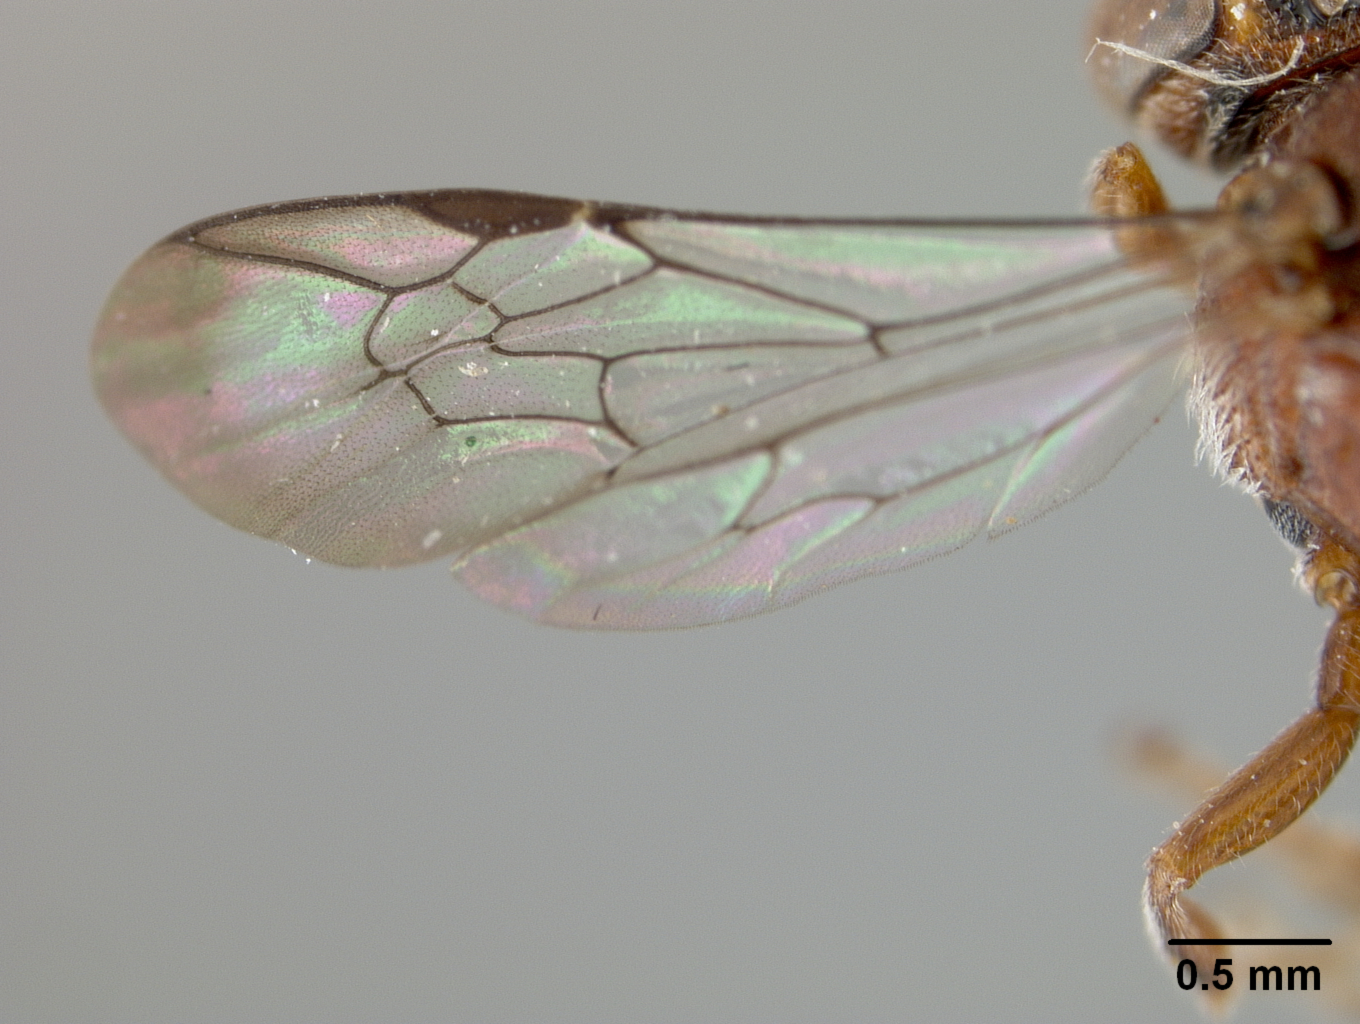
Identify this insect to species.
Nomada bicellularis
